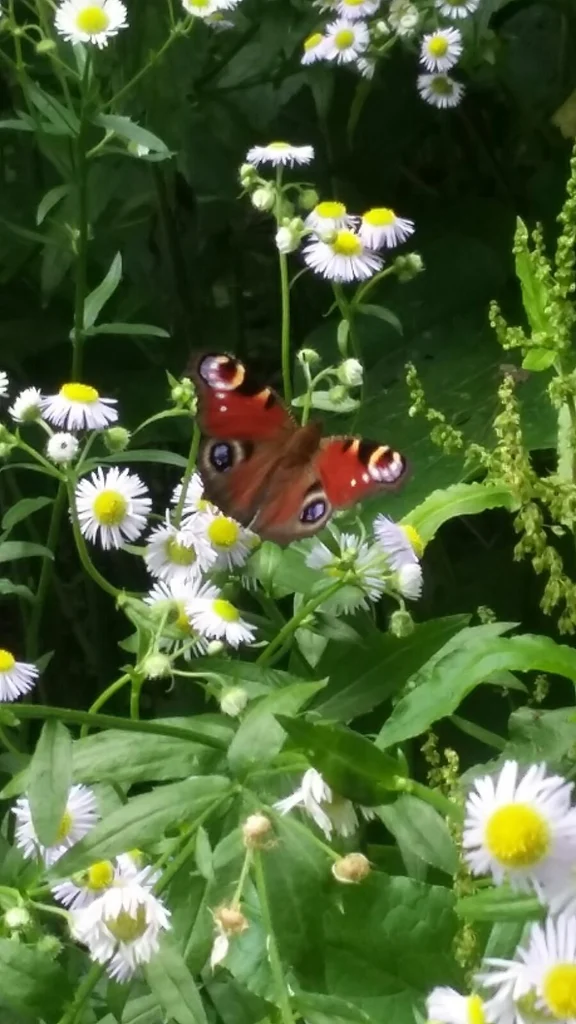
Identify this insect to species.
Aglais io
